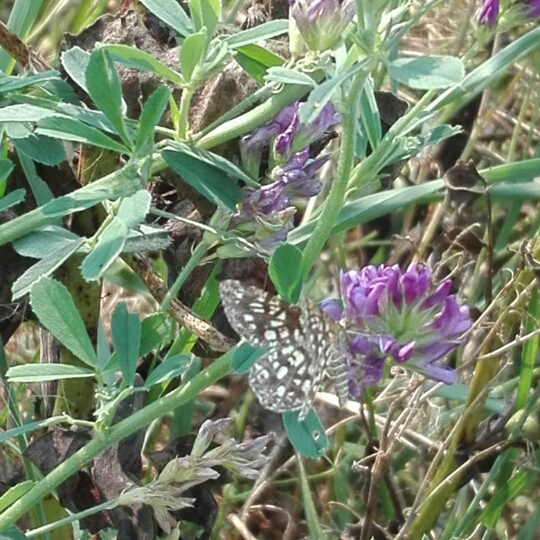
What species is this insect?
Chiasmia clathrata
